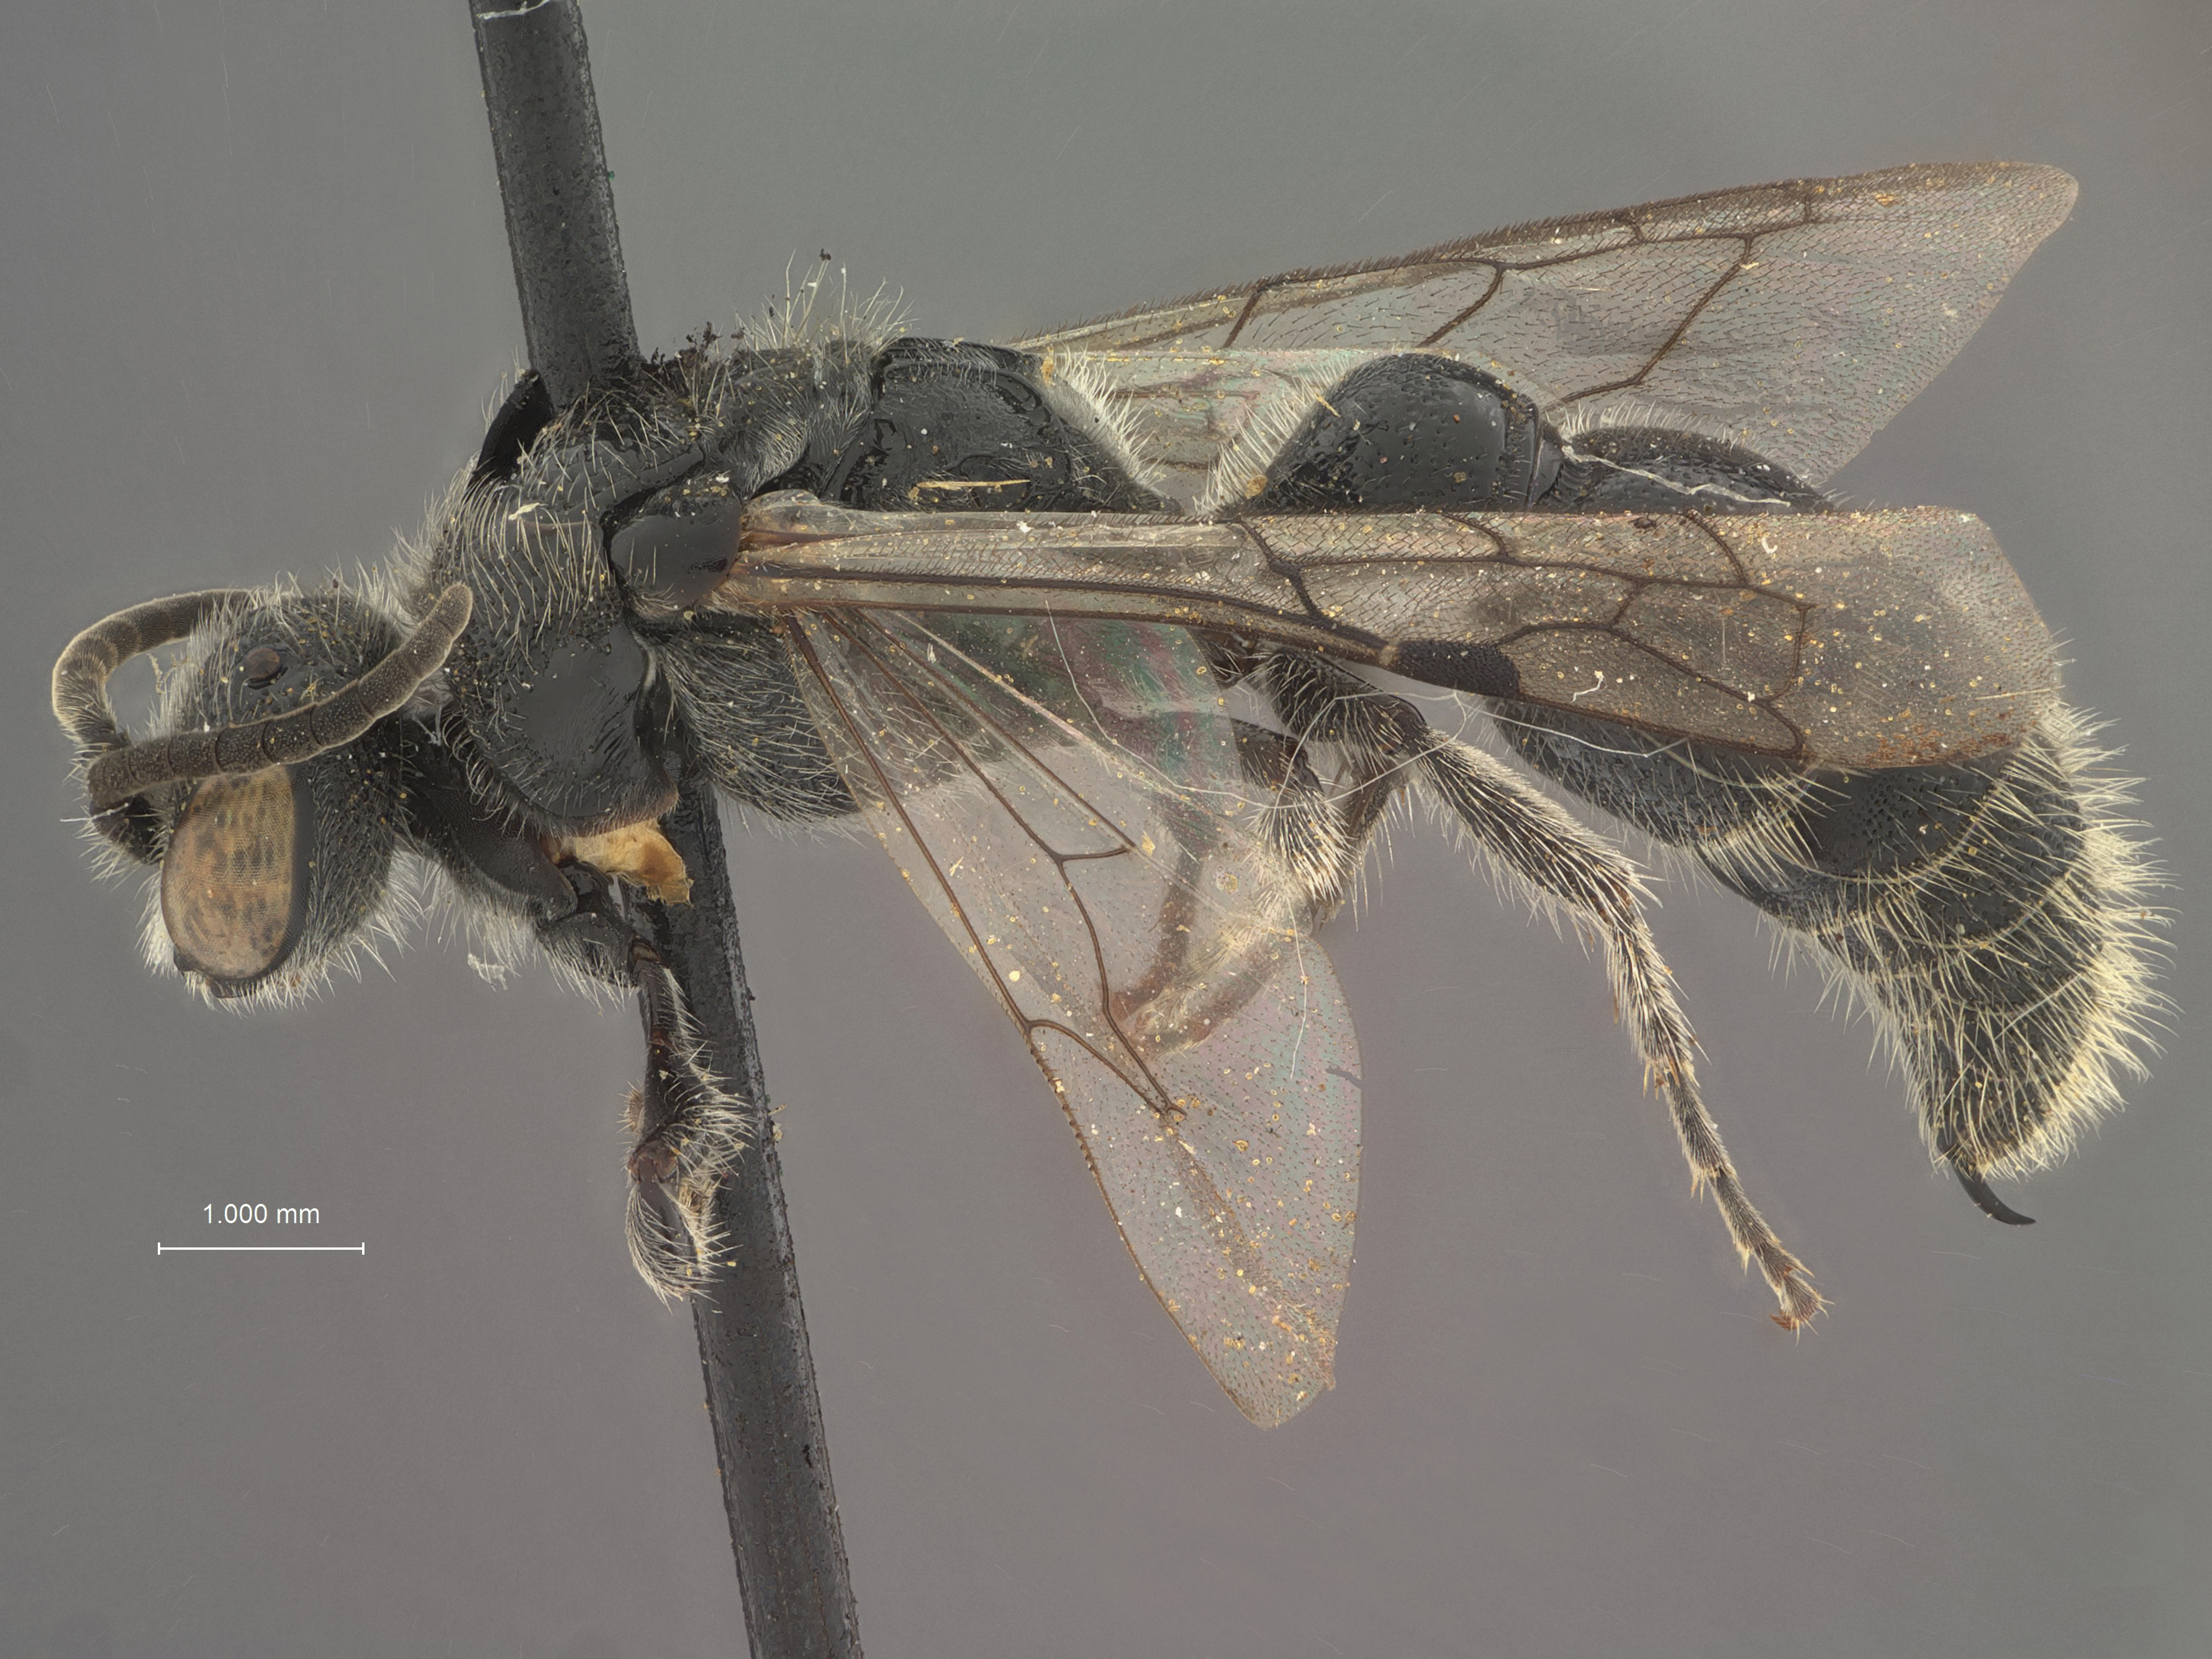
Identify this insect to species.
Tiphia dentonae
